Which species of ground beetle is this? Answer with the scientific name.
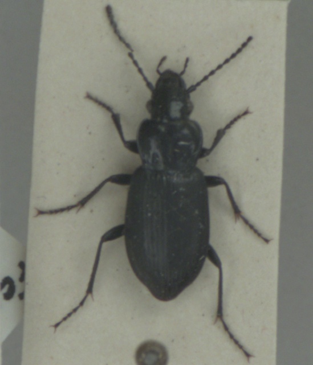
Pterostichus adstrictus
